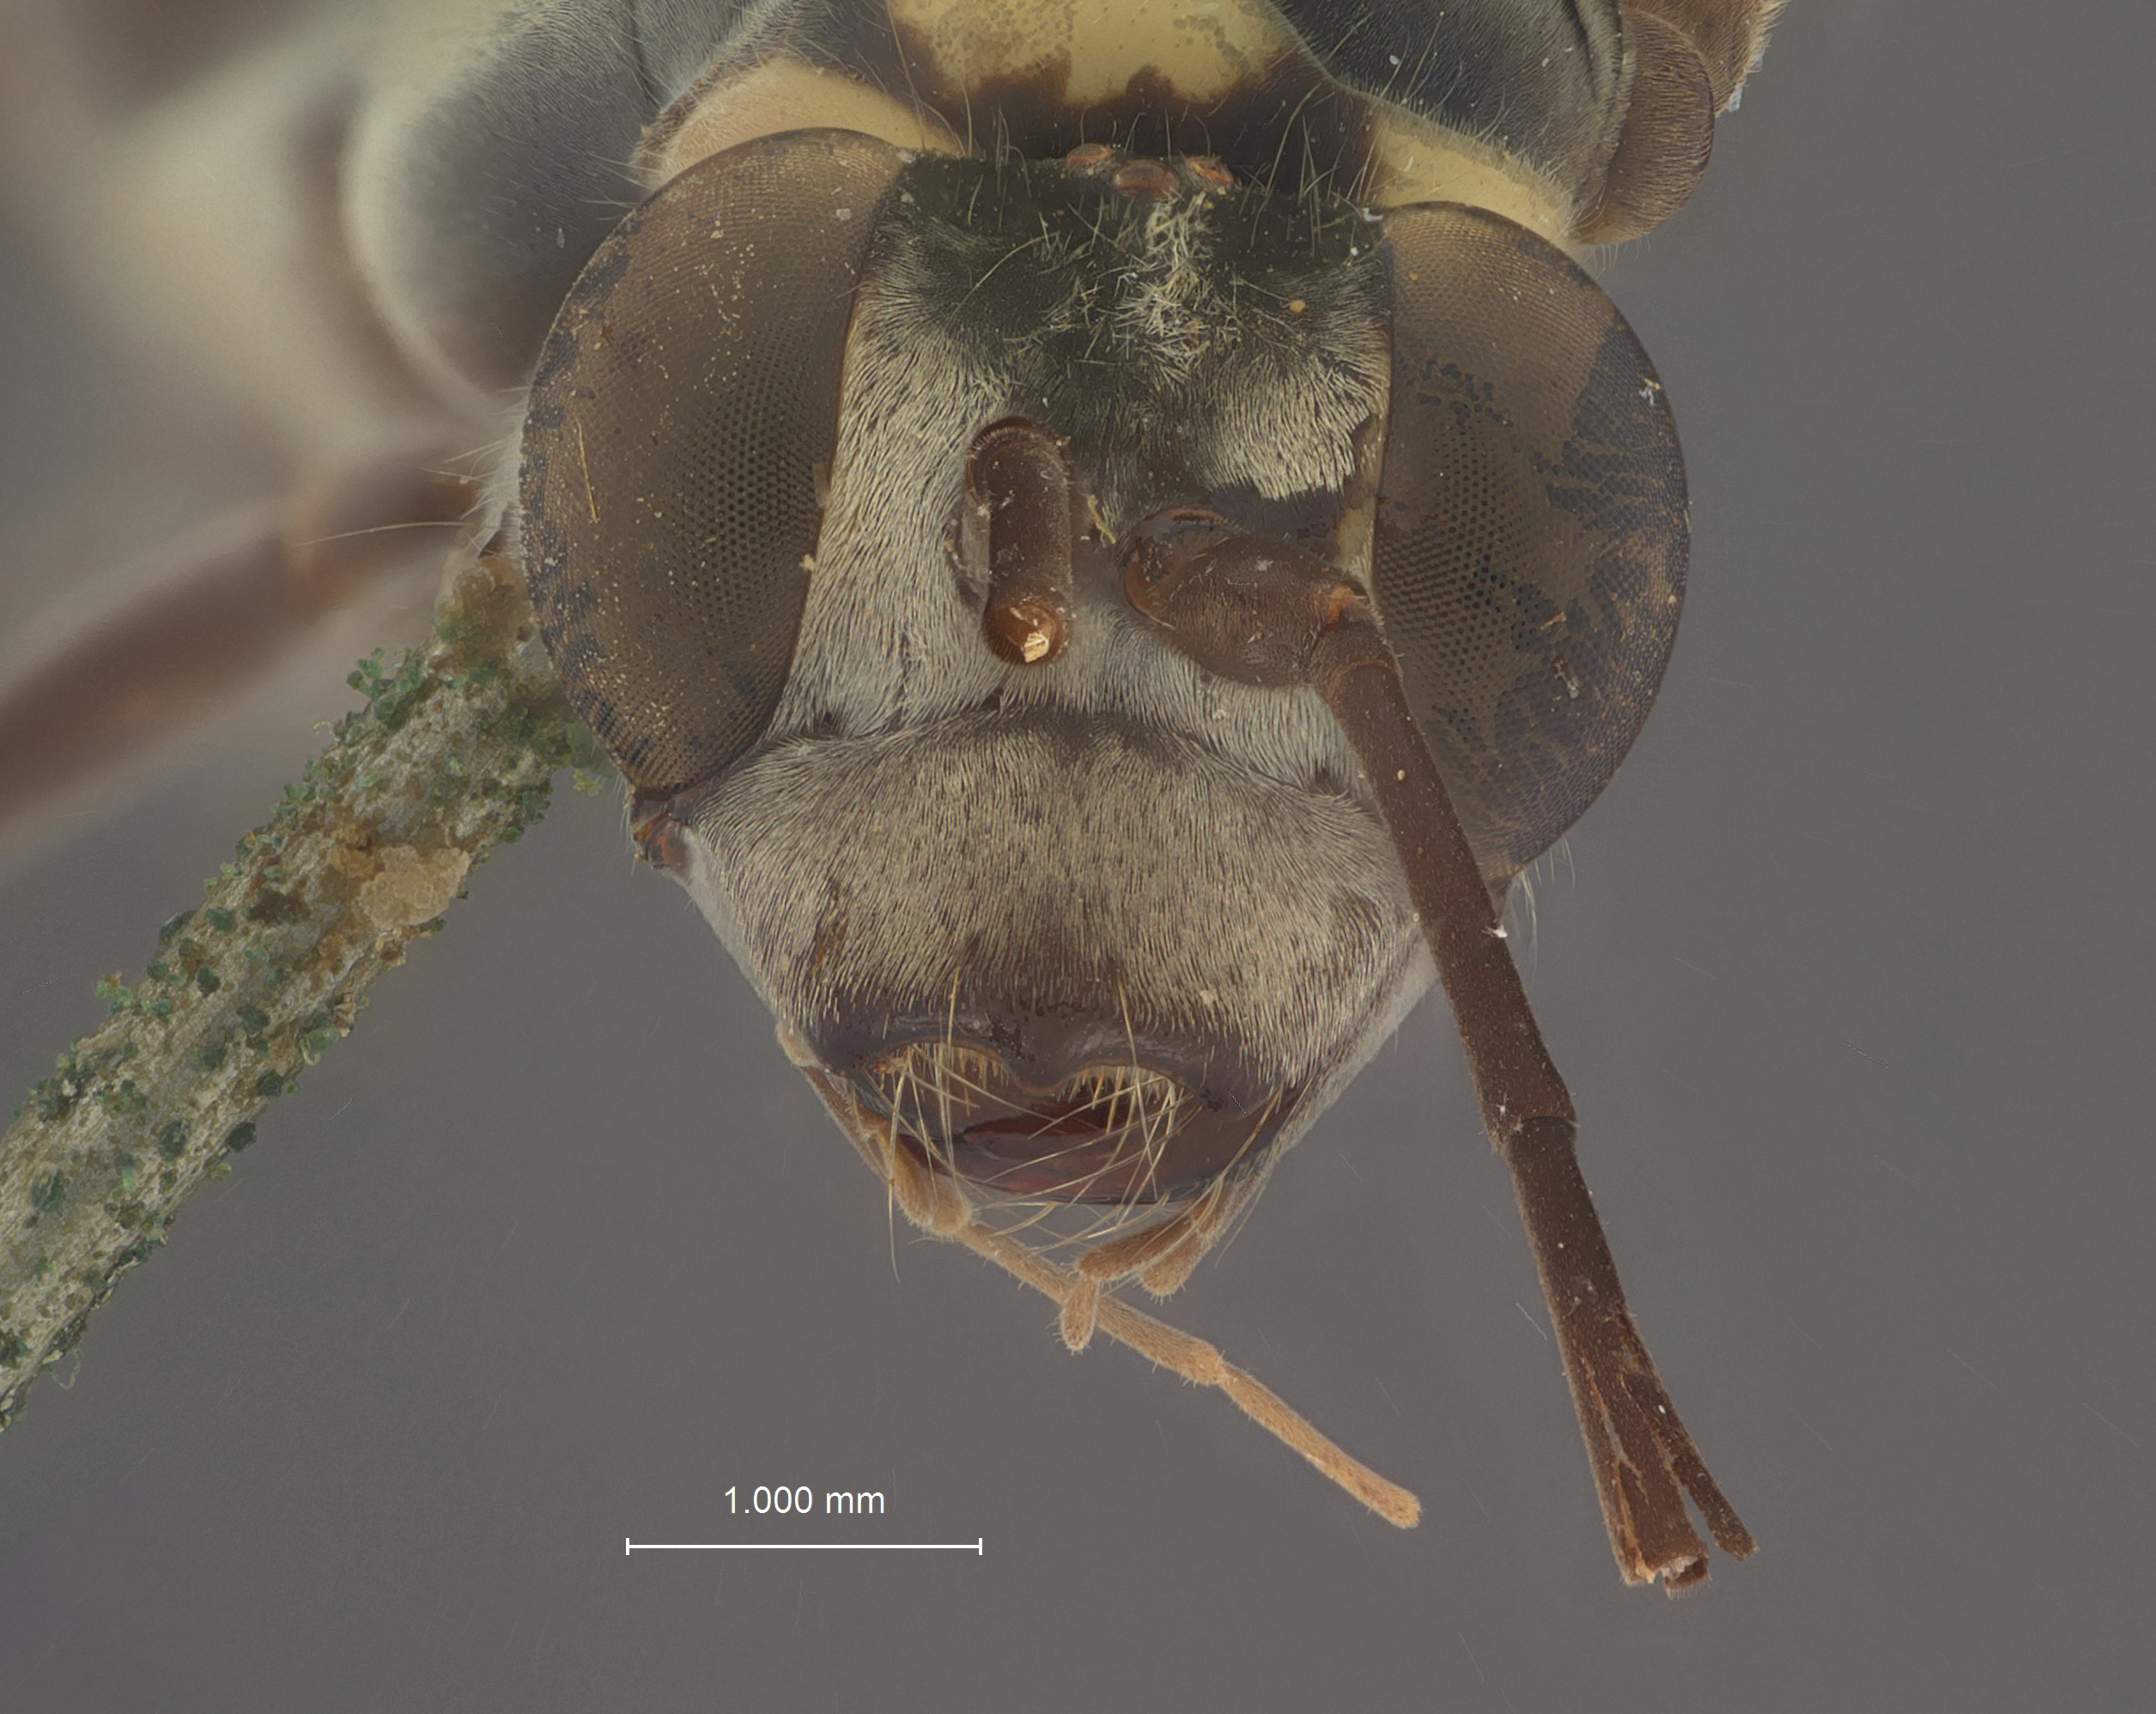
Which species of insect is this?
Priocnemis harpalyce
